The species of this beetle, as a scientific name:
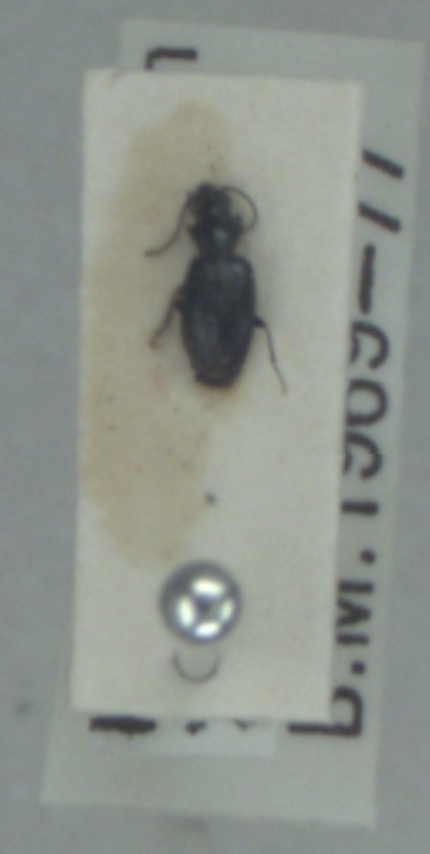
Bembidion minimum
